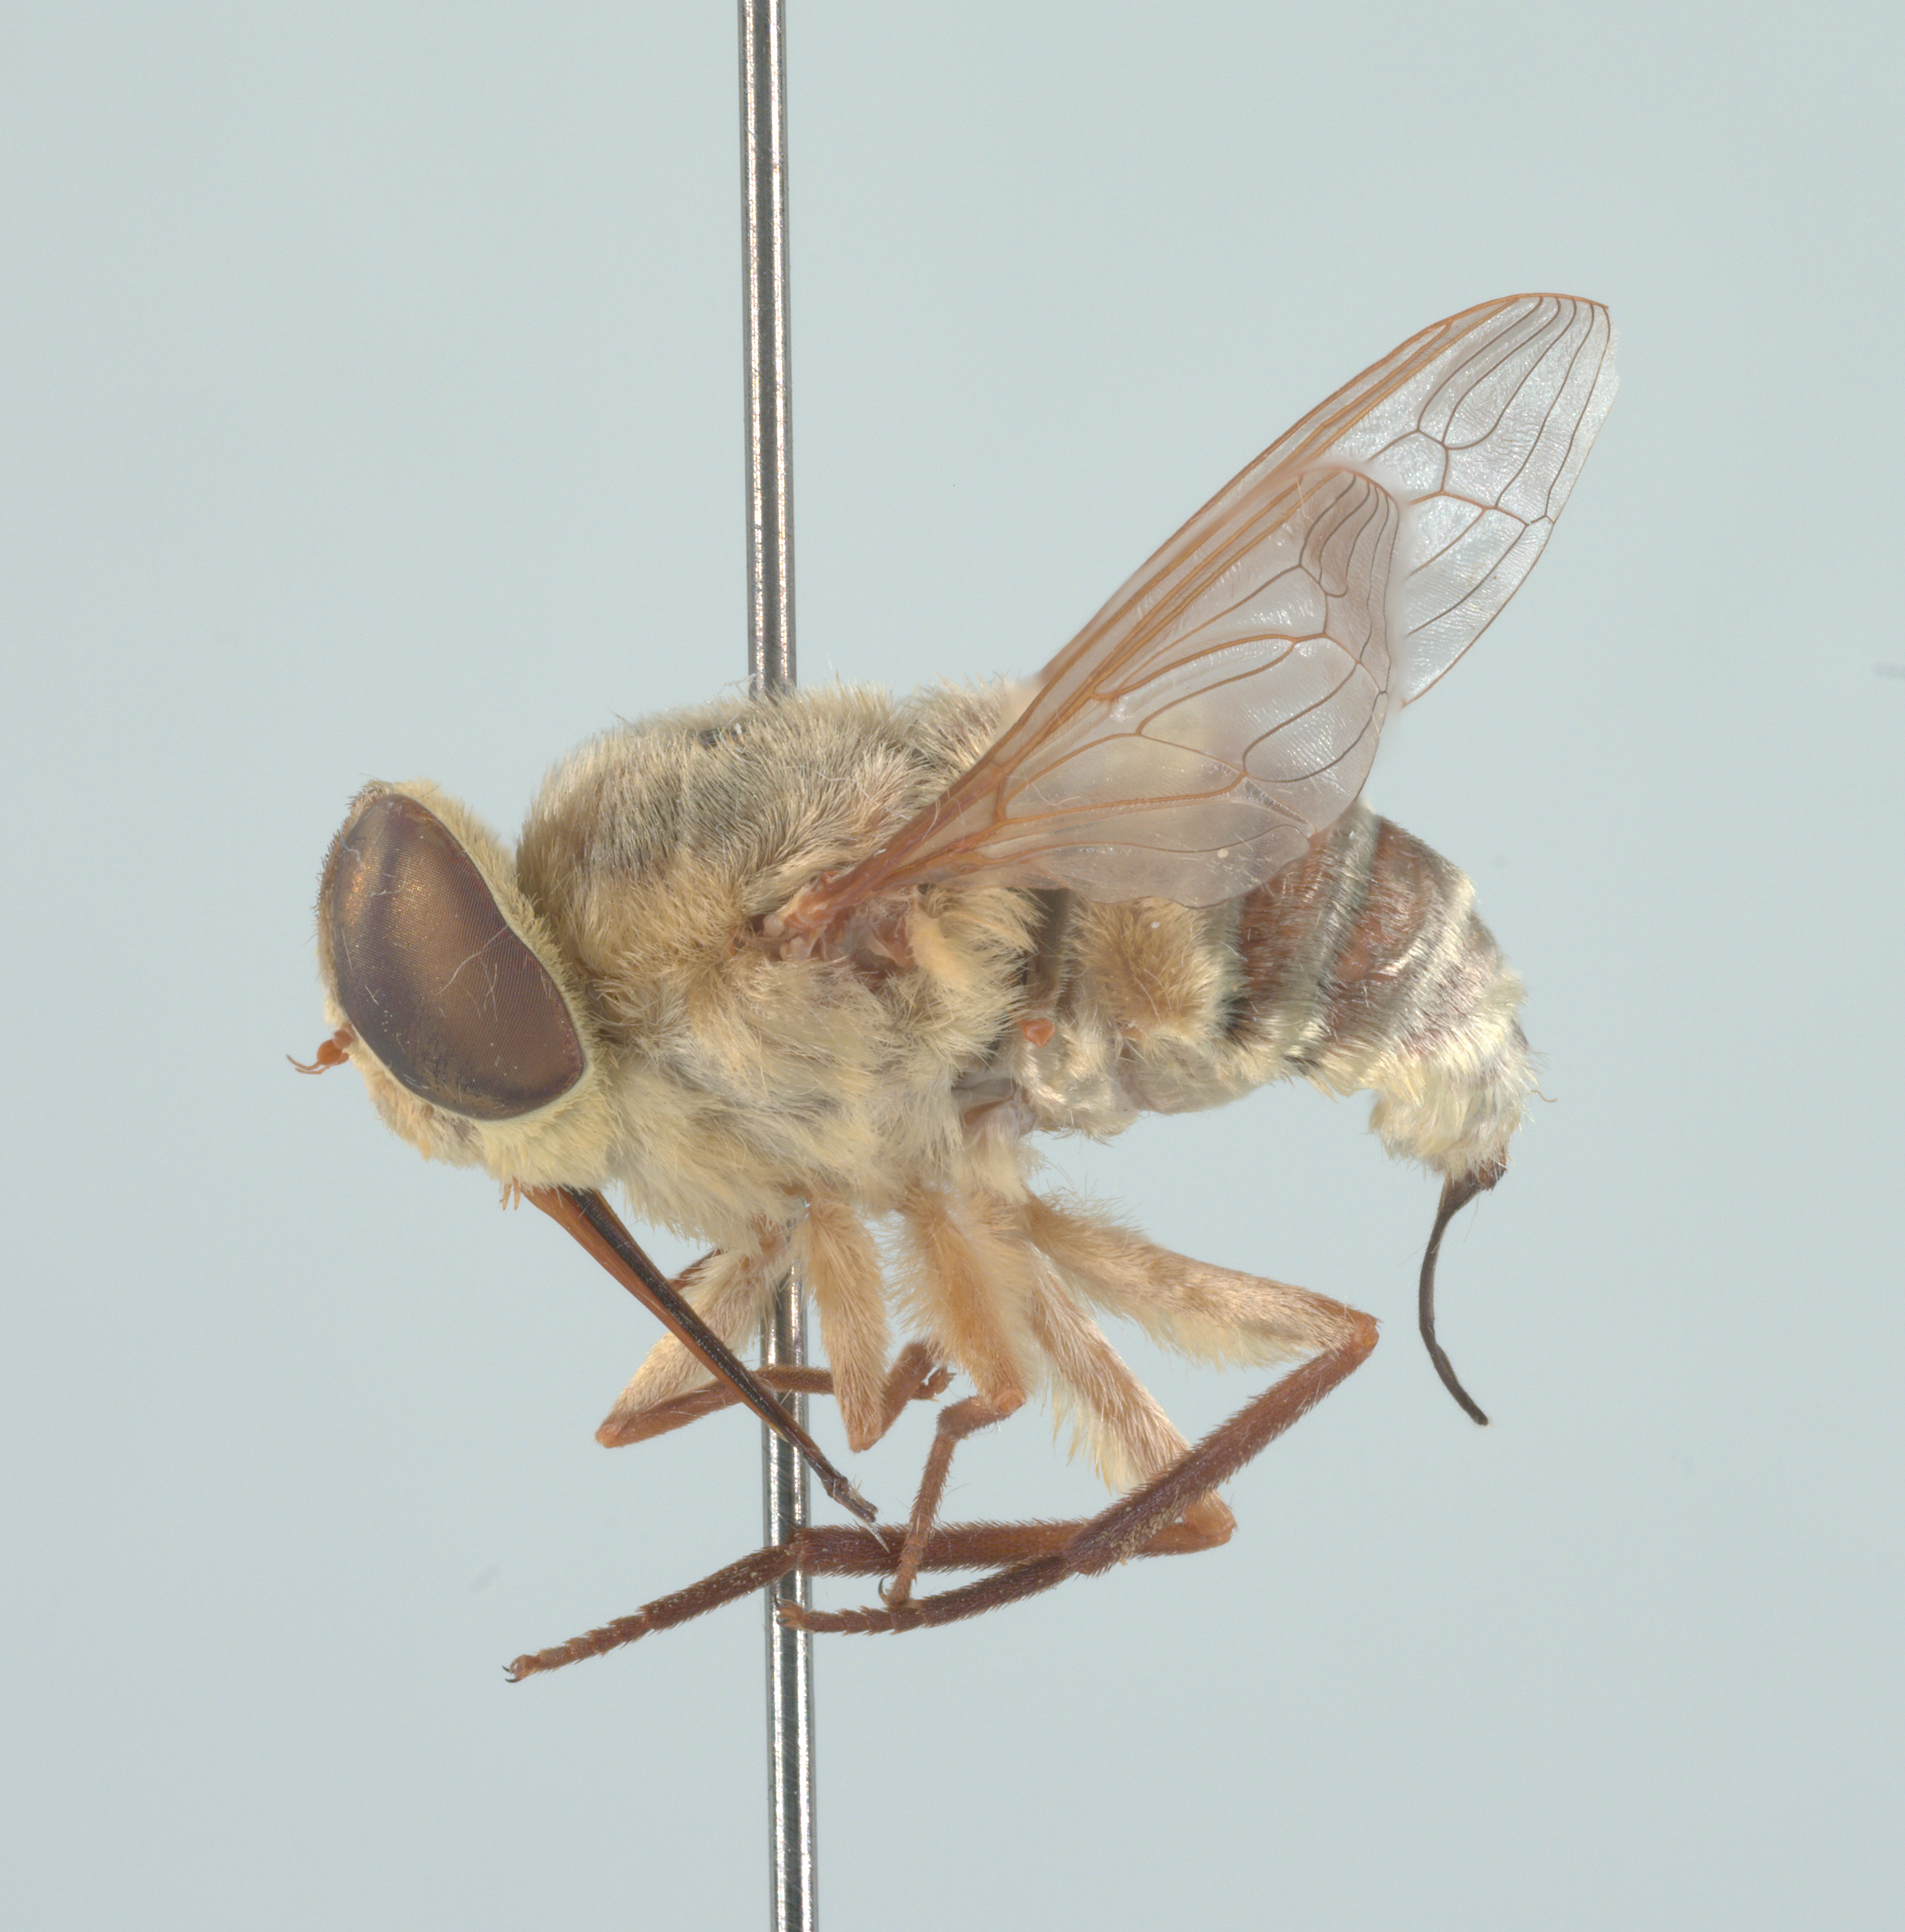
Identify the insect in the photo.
Neorhynchocephalus volaticus
